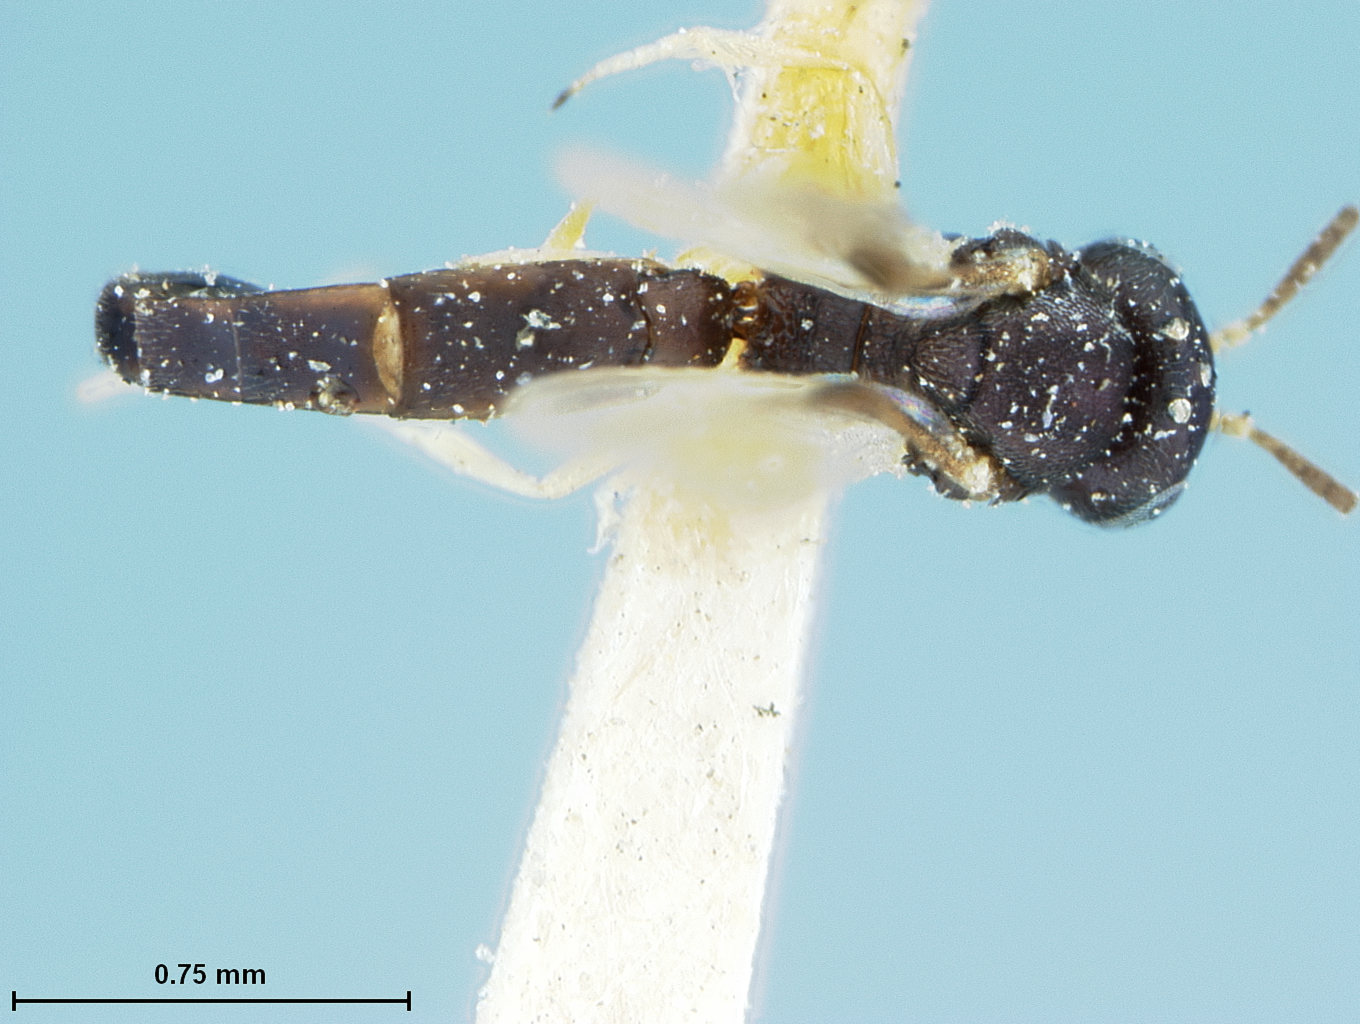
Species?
Elasmosoma schwarzi
